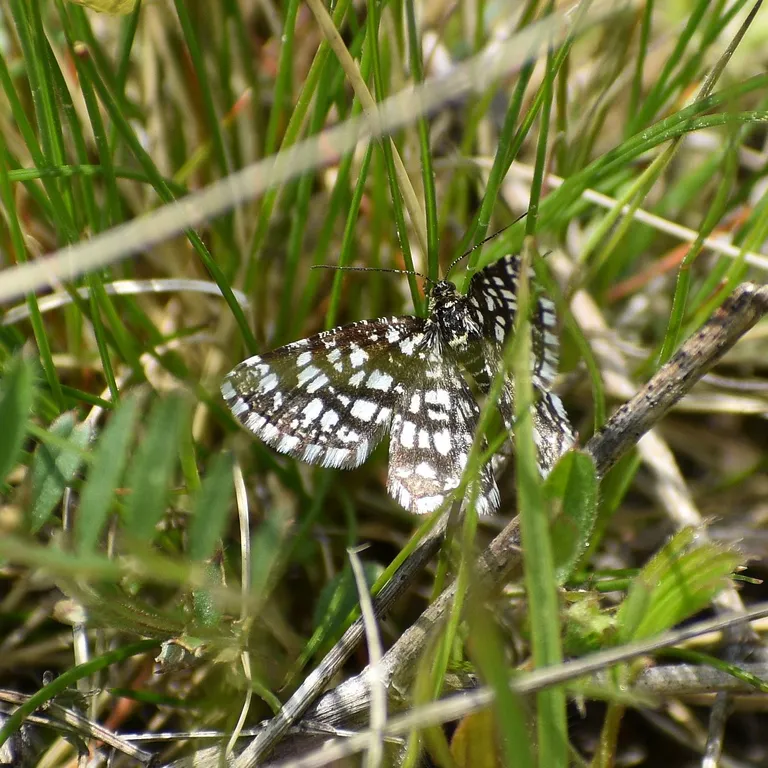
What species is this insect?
Chiasmia clathrata
